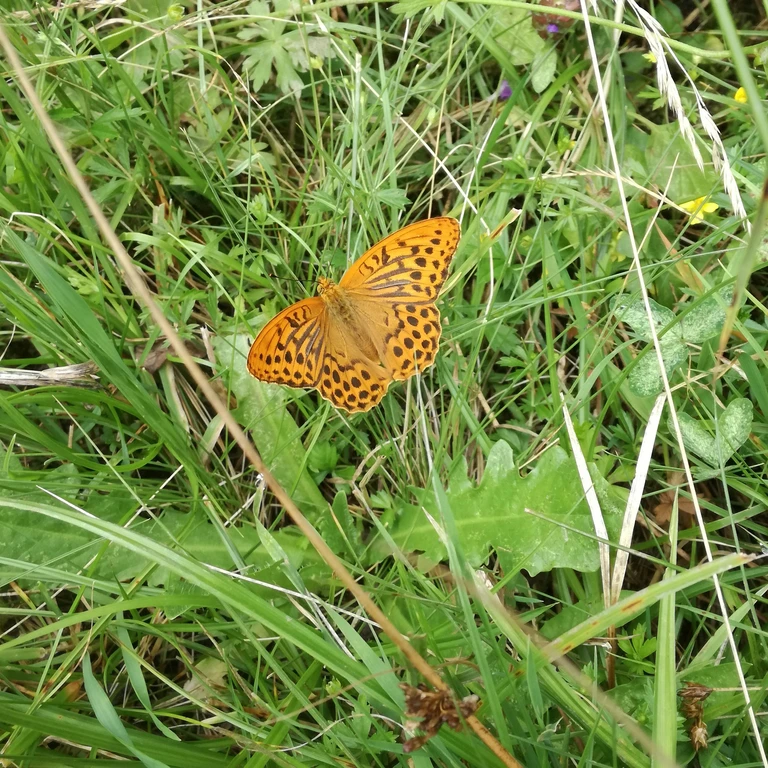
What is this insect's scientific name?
Argynnis paphia
